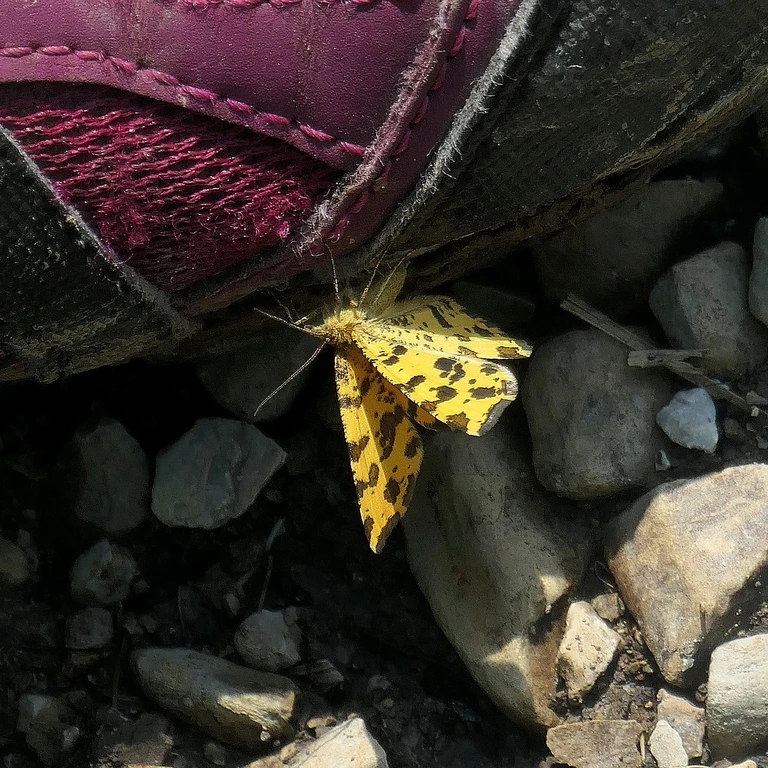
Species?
Pseudopanthera macularia
